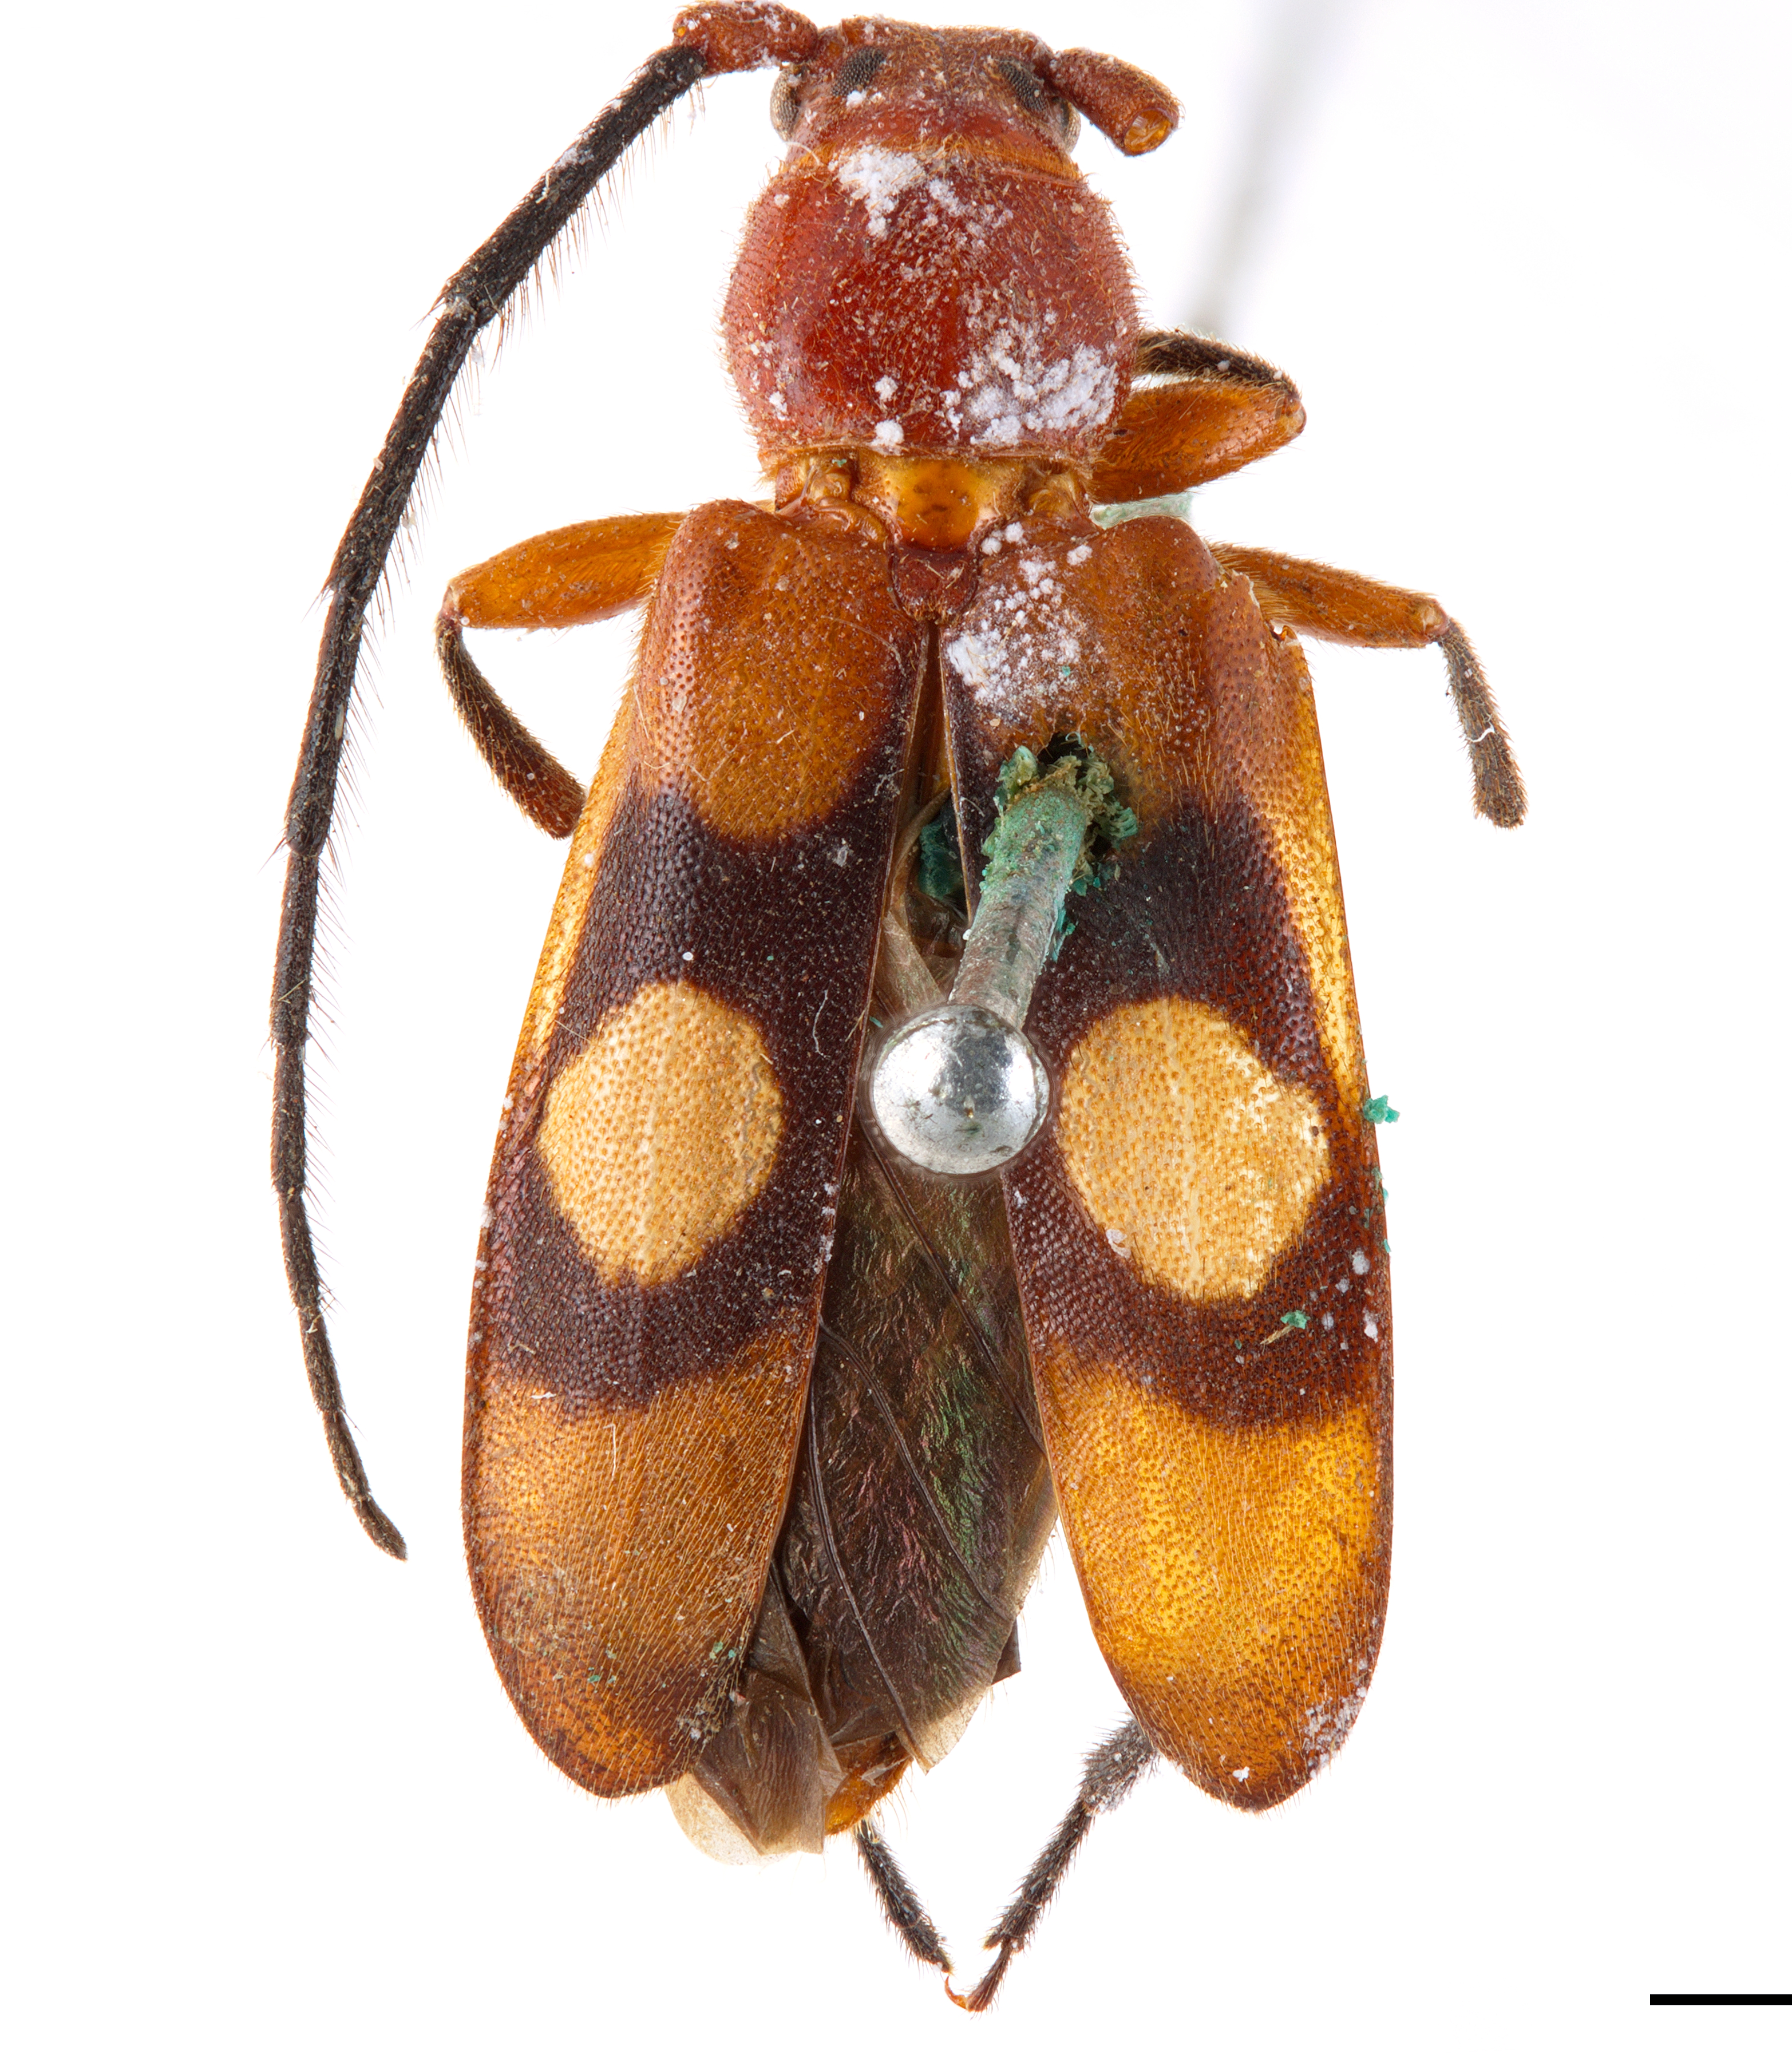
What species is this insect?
Coptoeme krantzi
